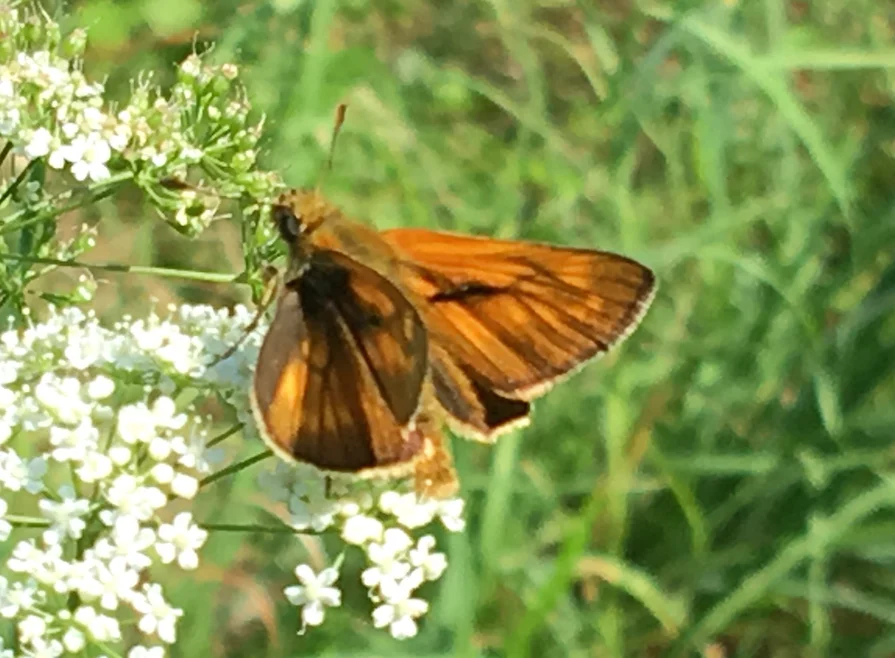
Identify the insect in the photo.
Ochlodes sylvanus (also Ochlodes venata)
